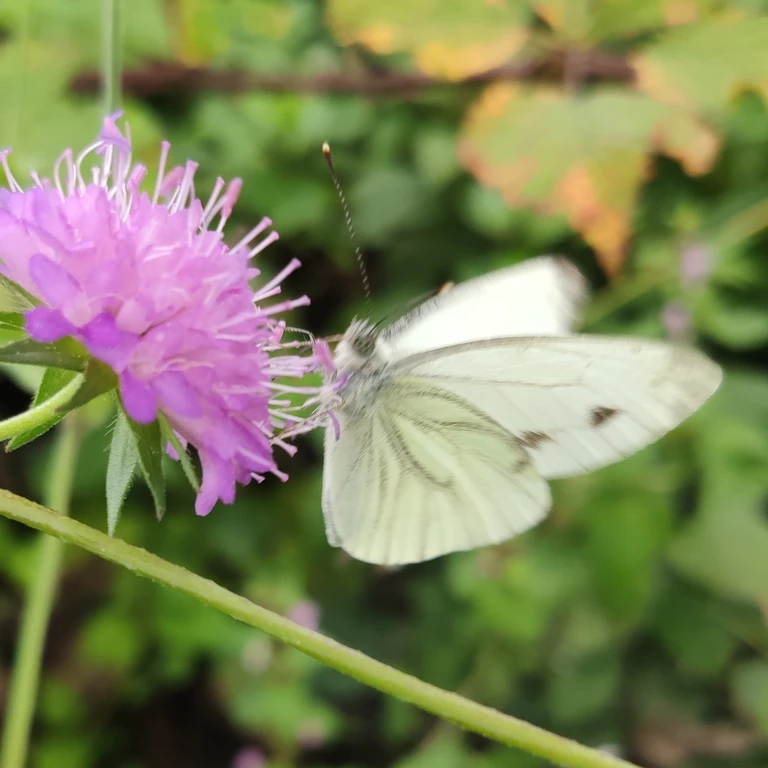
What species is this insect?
Pieris napi
